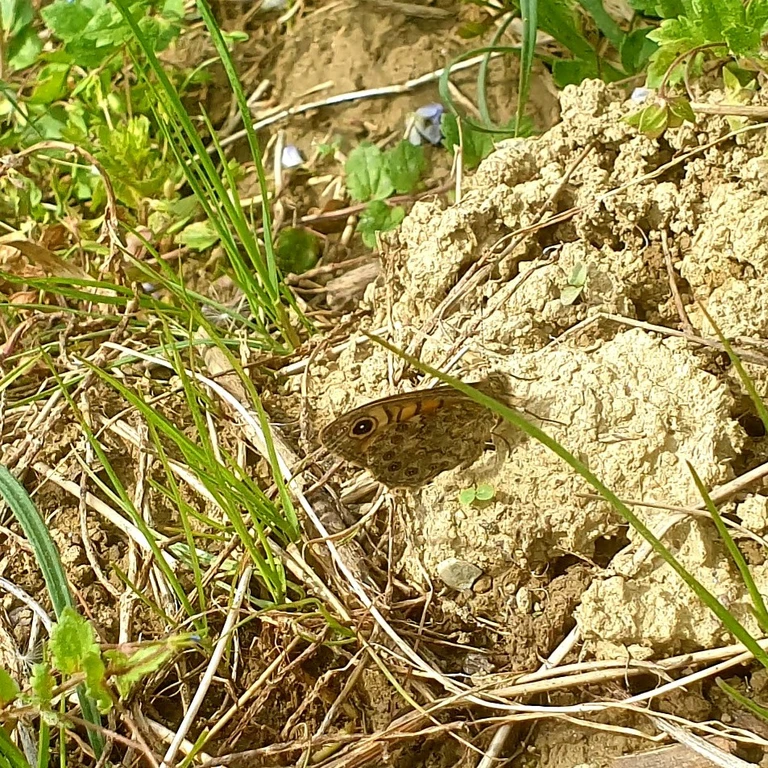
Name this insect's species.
Lasiommata megera (also Pararge megera)
